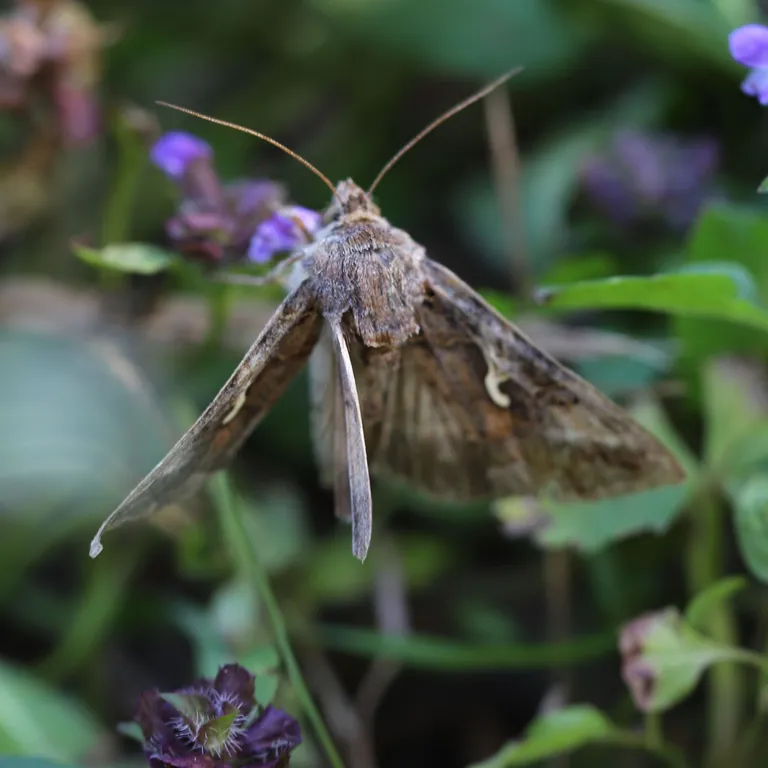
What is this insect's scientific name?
Autographa gamma
